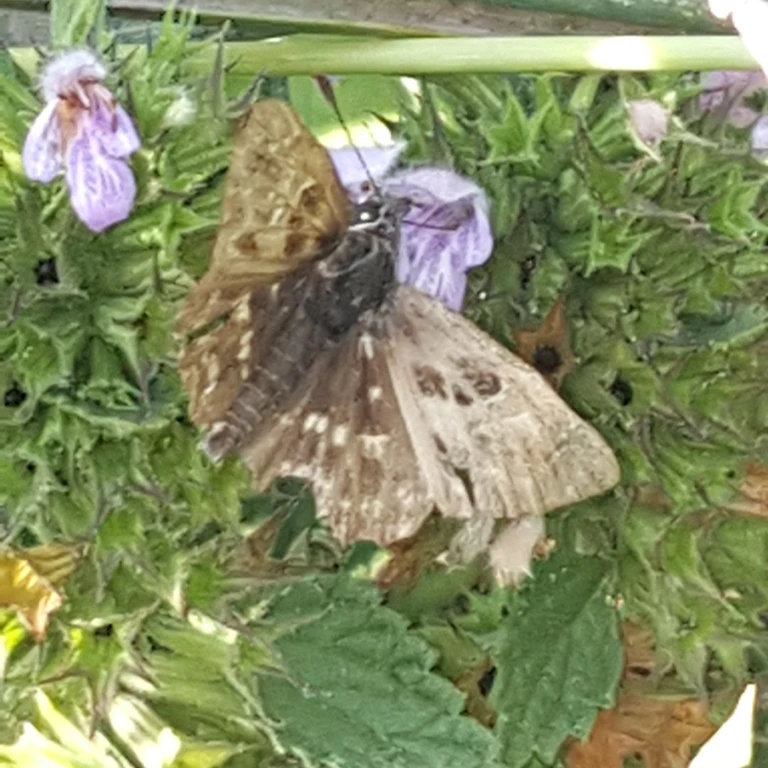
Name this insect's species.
Carcharodus alceae
